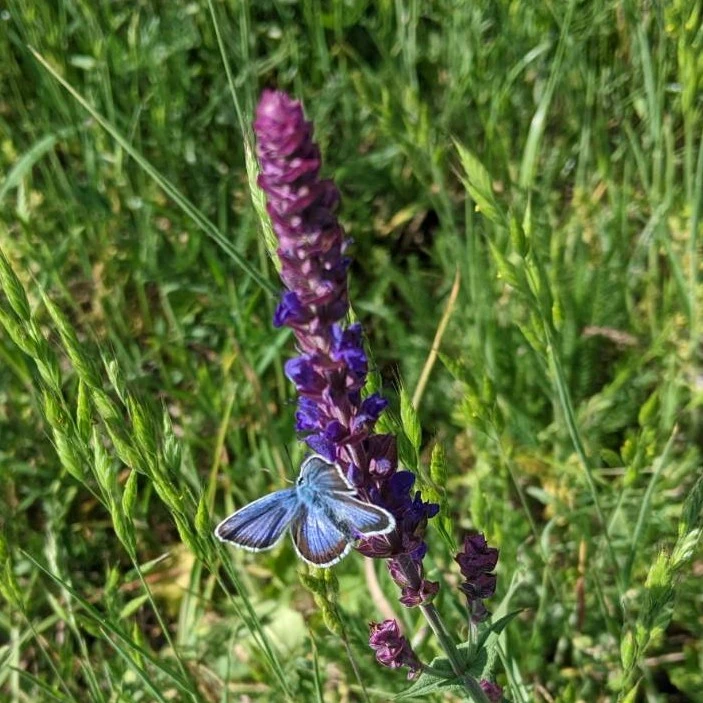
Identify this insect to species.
Plebejus argus
